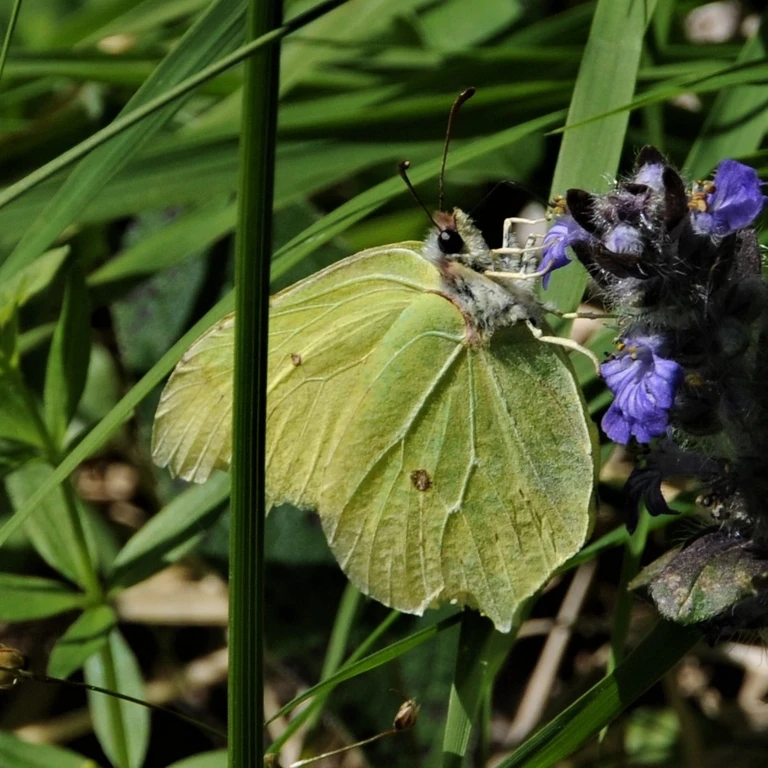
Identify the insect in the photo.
Gonepteryx rhamni
